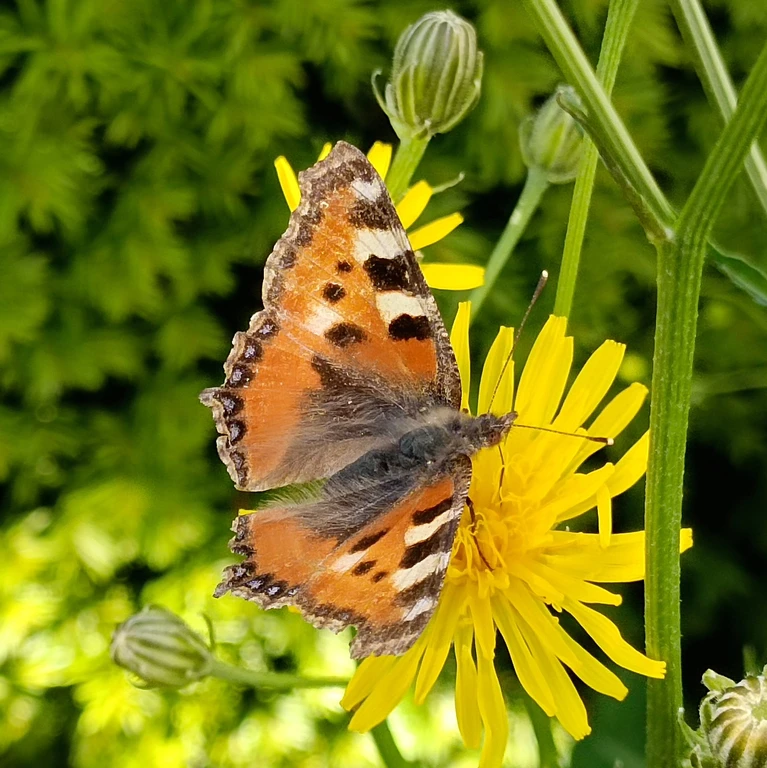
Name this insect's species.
Aglais urticae
